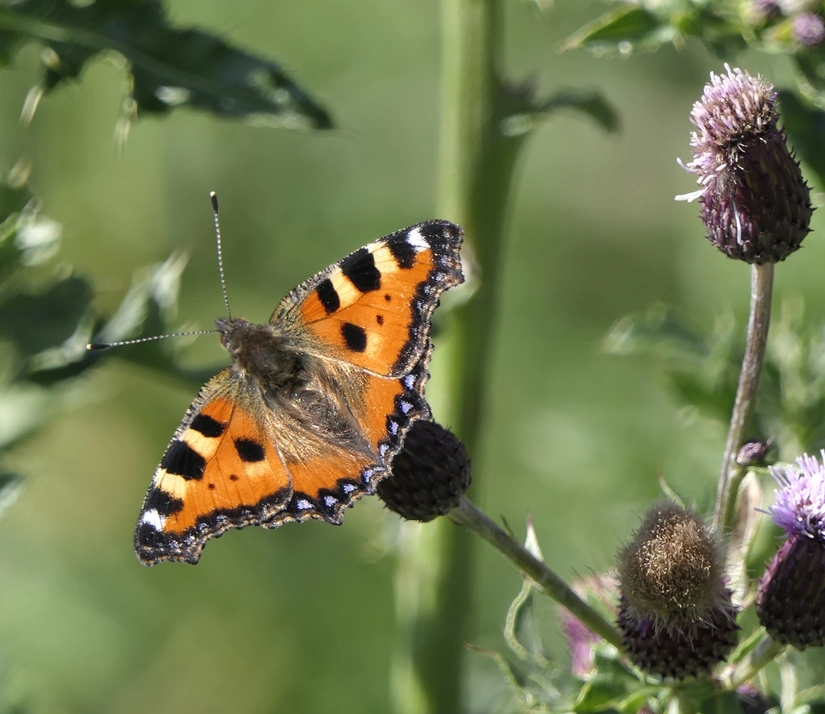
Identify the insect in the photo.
Aglais urticae
